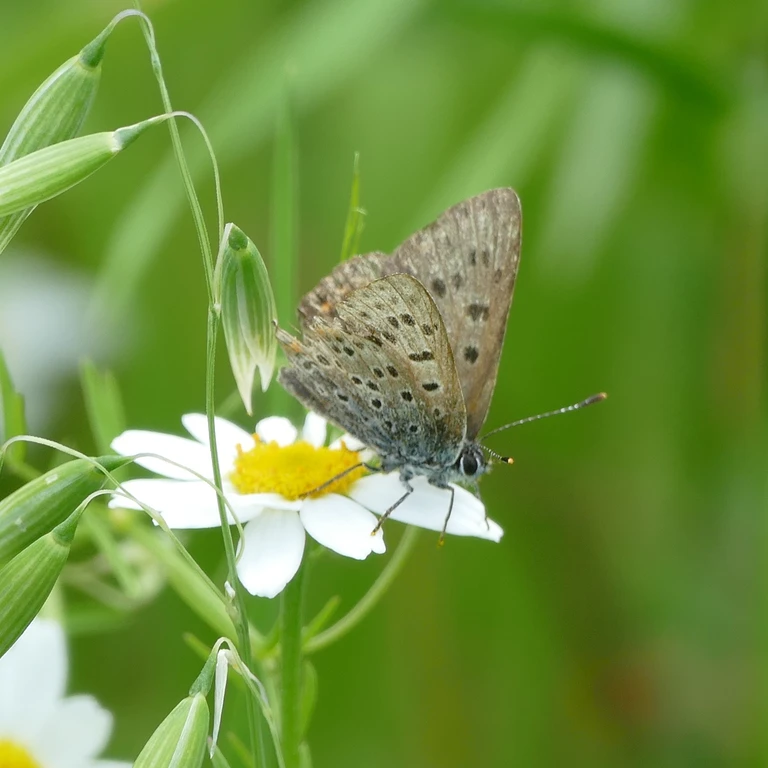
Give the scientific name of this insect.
Lycaena tityrus (also Loweia tityrus)
